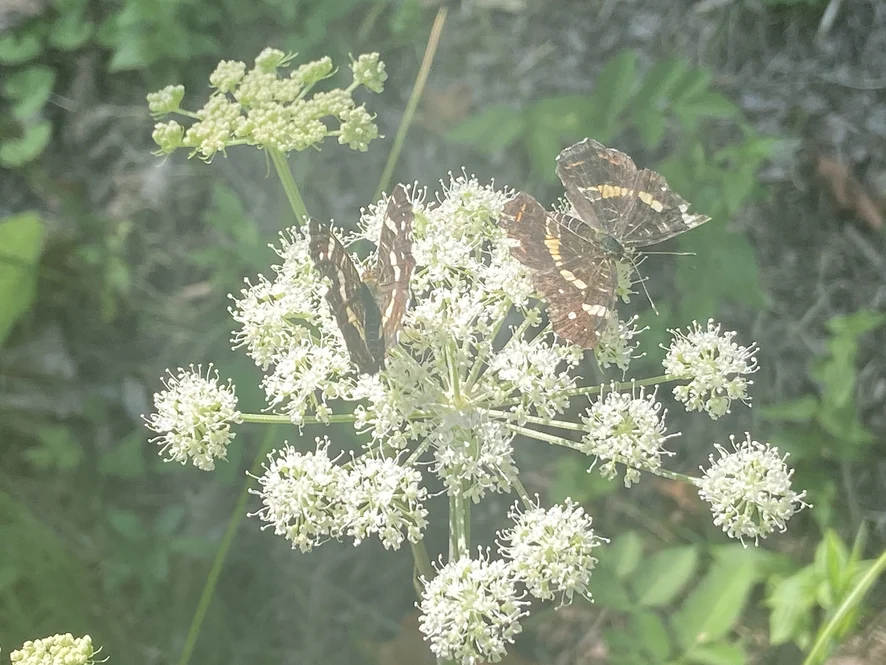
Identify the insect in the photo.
Araschnia levana
